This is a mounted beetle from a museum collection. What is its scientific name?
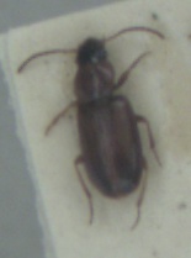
Acupalpus flavicollis
